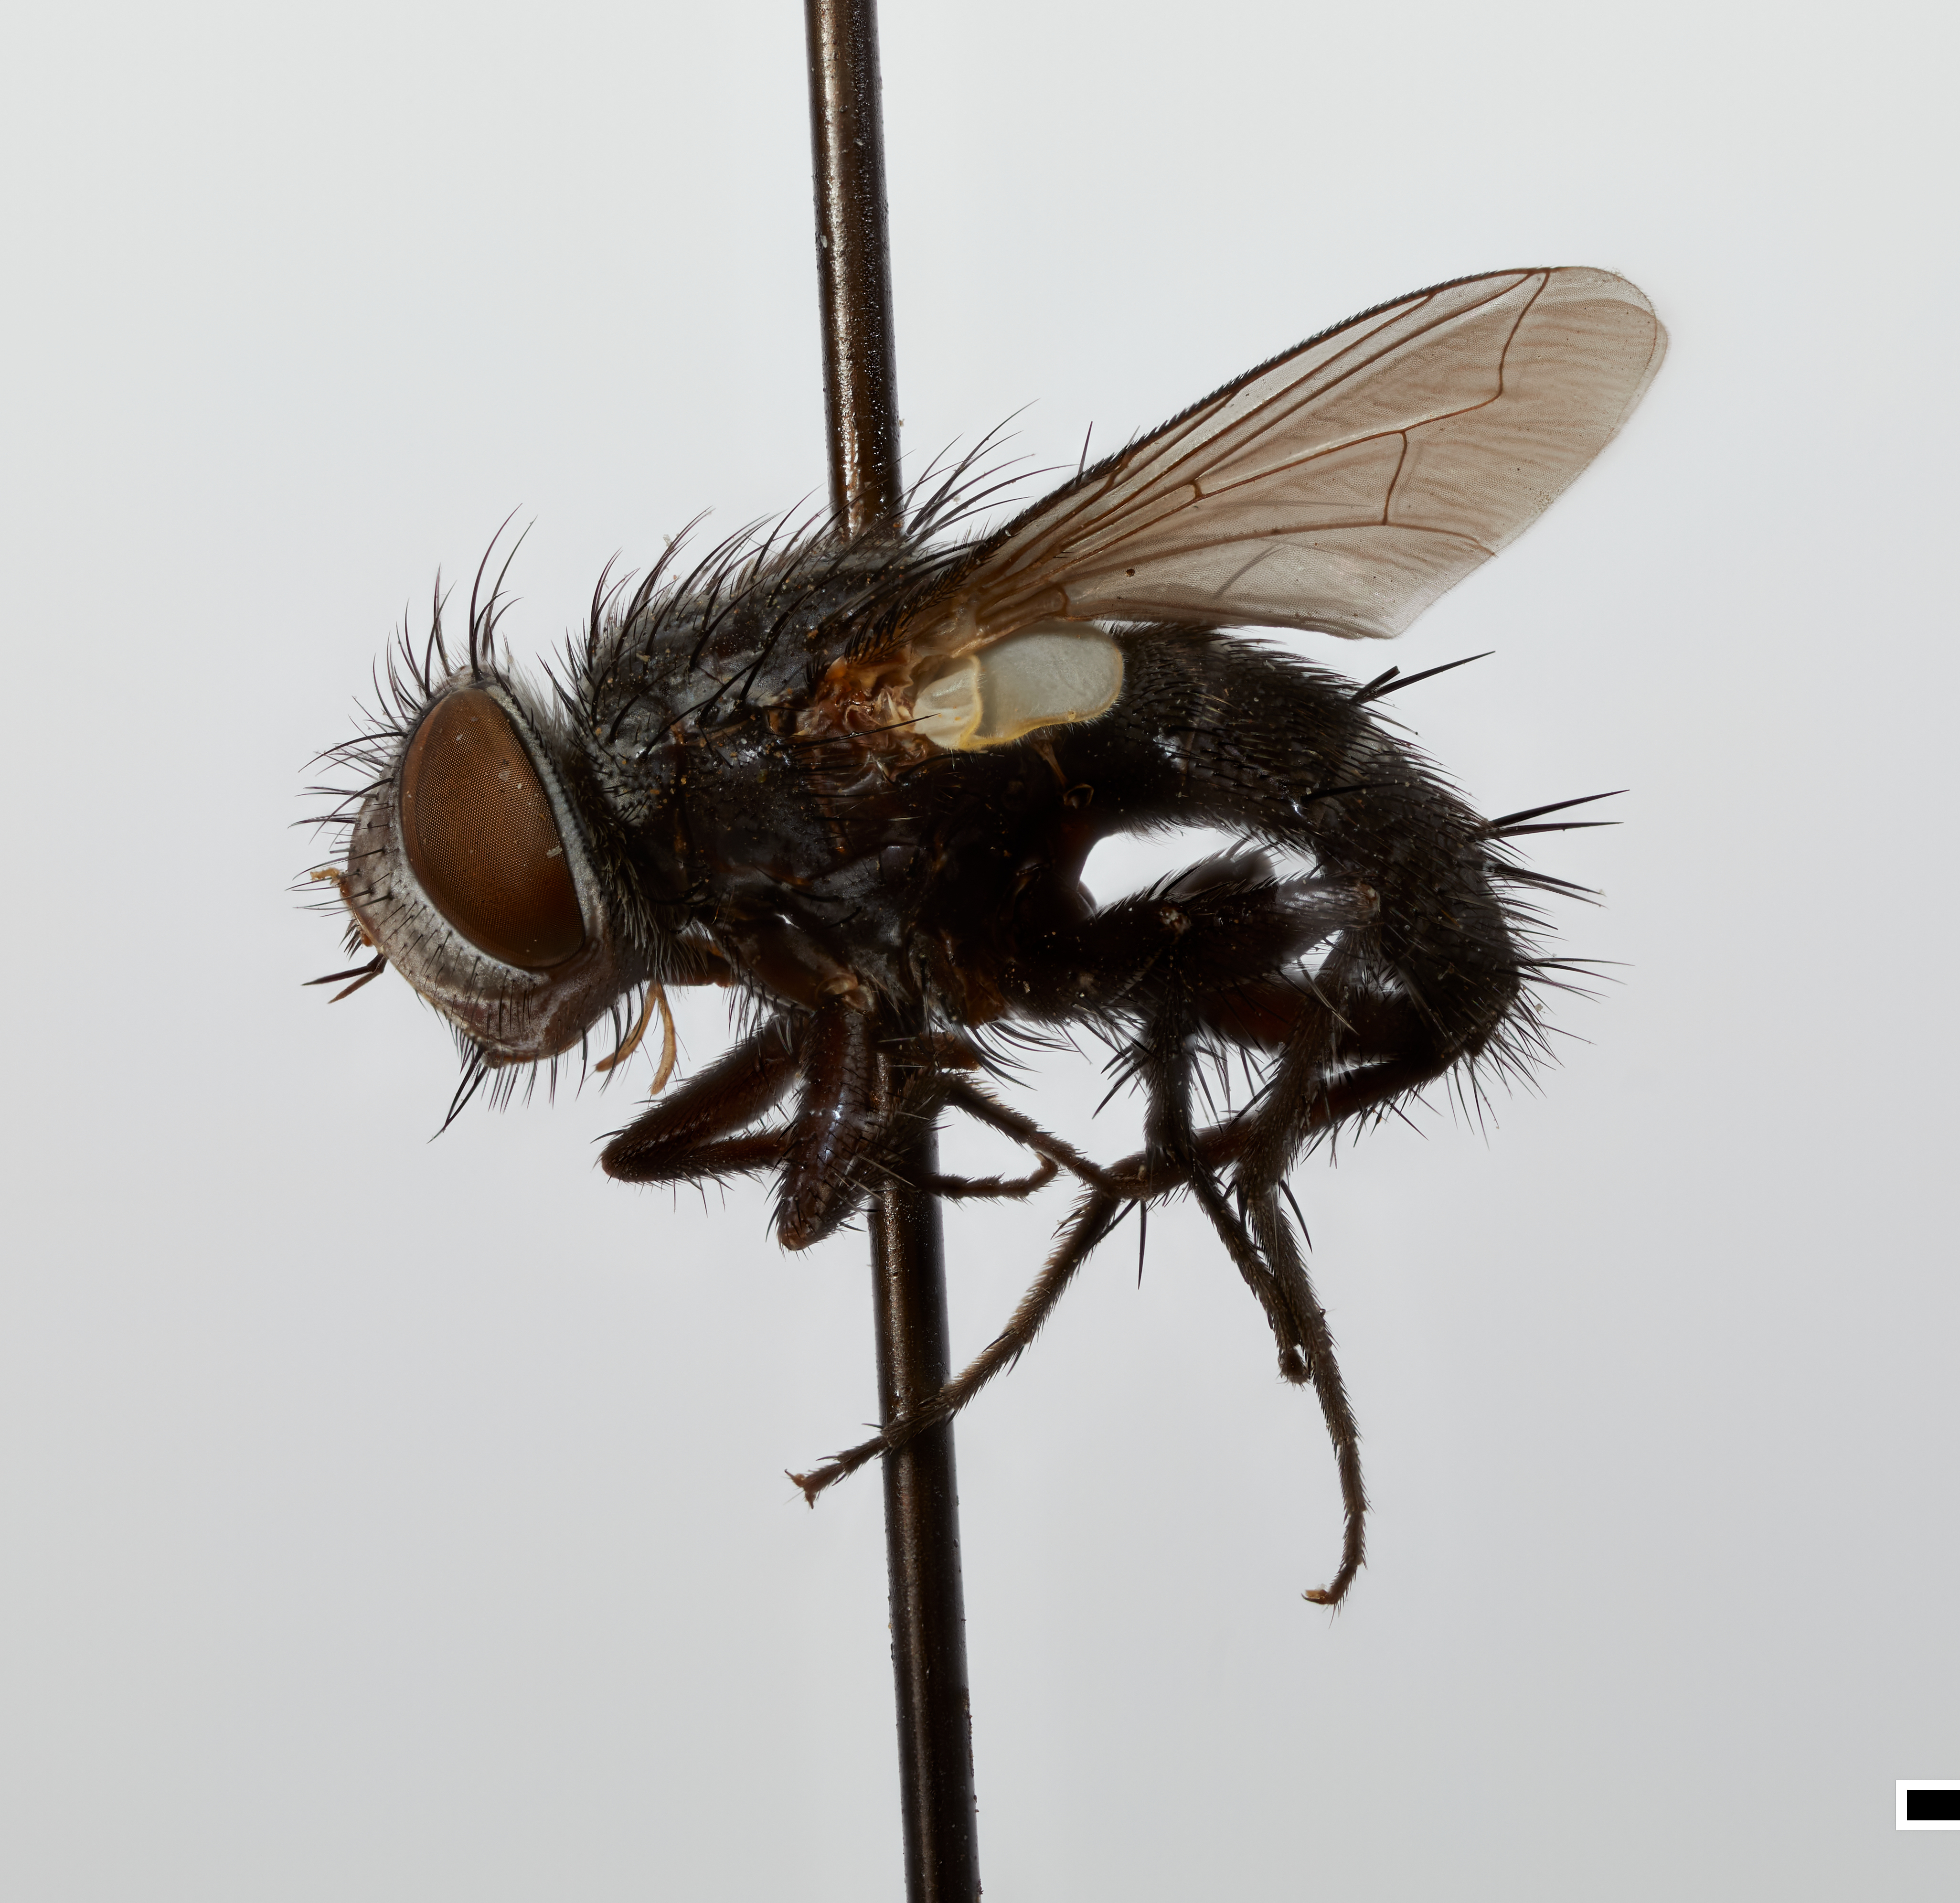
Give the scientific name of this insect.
Valpogonia chilensis
